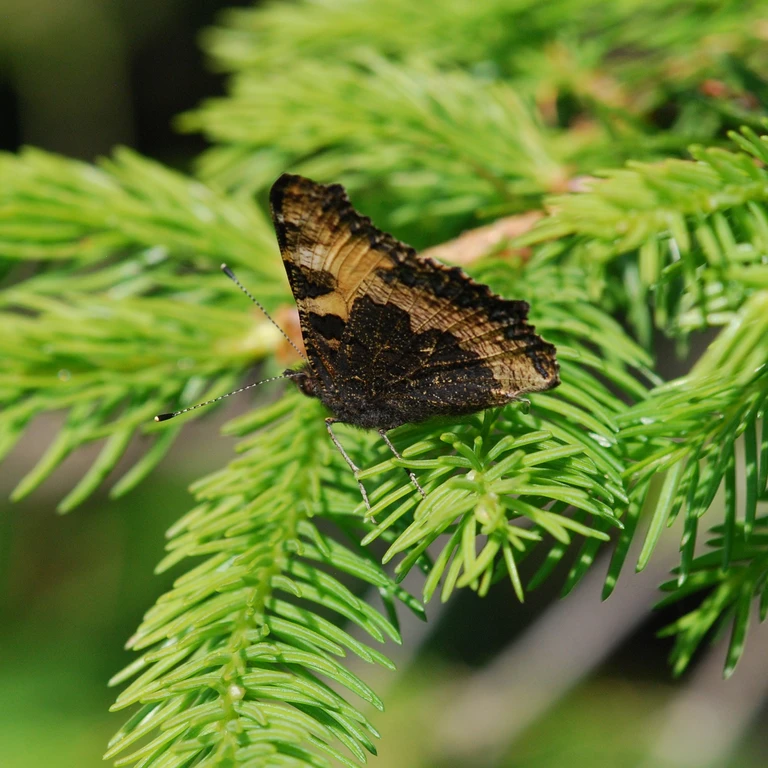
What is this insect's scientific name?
Aglais urticae
